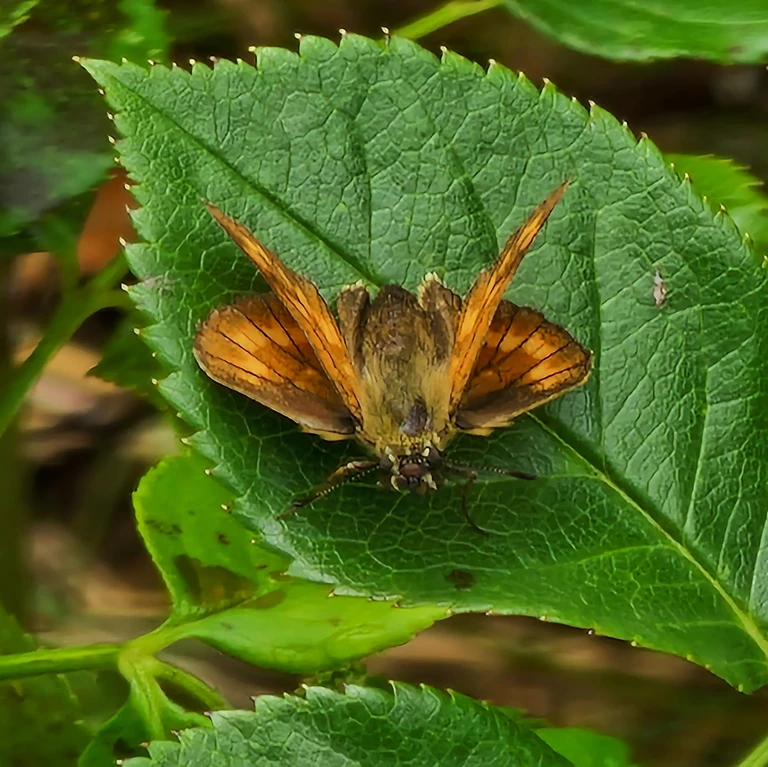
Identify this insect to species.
Ochlodes sylvanus (also Ochlodes venata)
